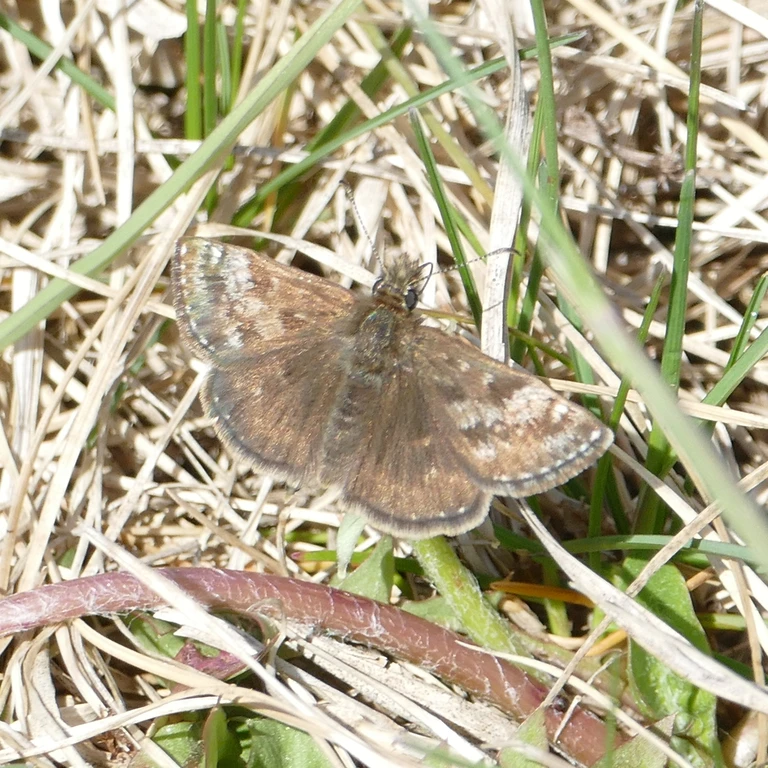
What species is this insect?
Erynnis tages
